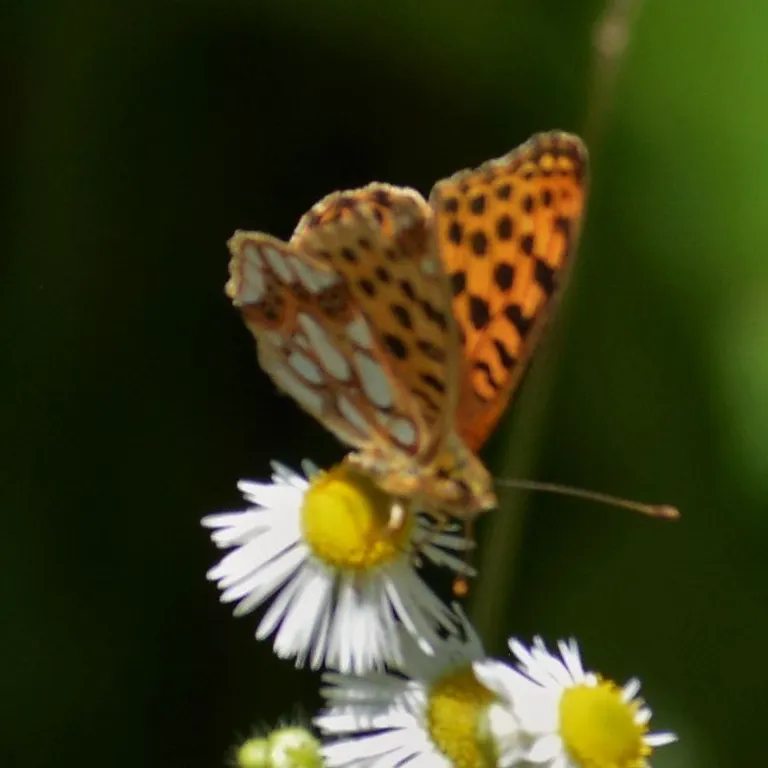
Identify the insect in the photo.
Issoria lathonia
